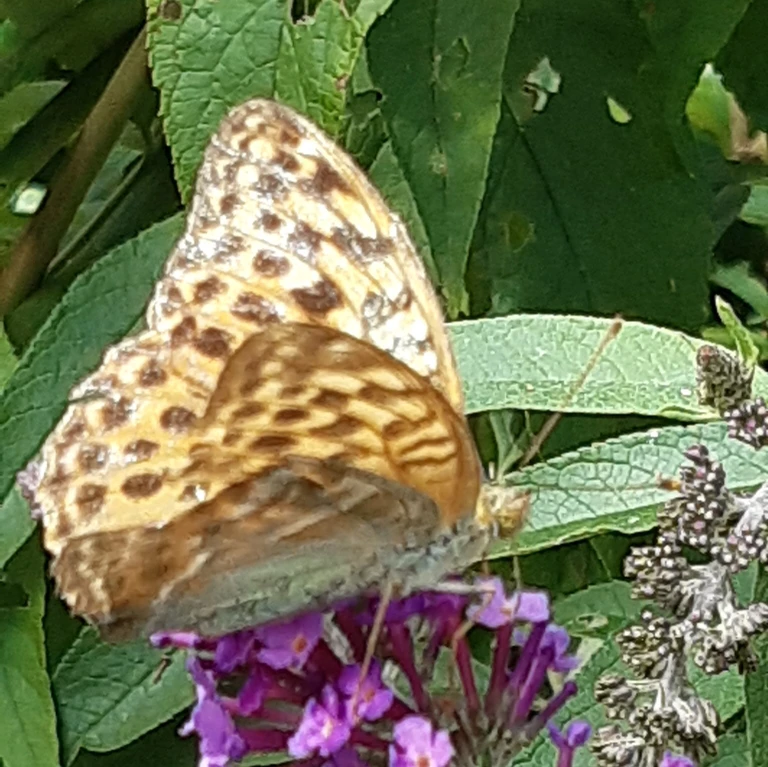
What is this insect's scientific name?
Argynnis paphia
